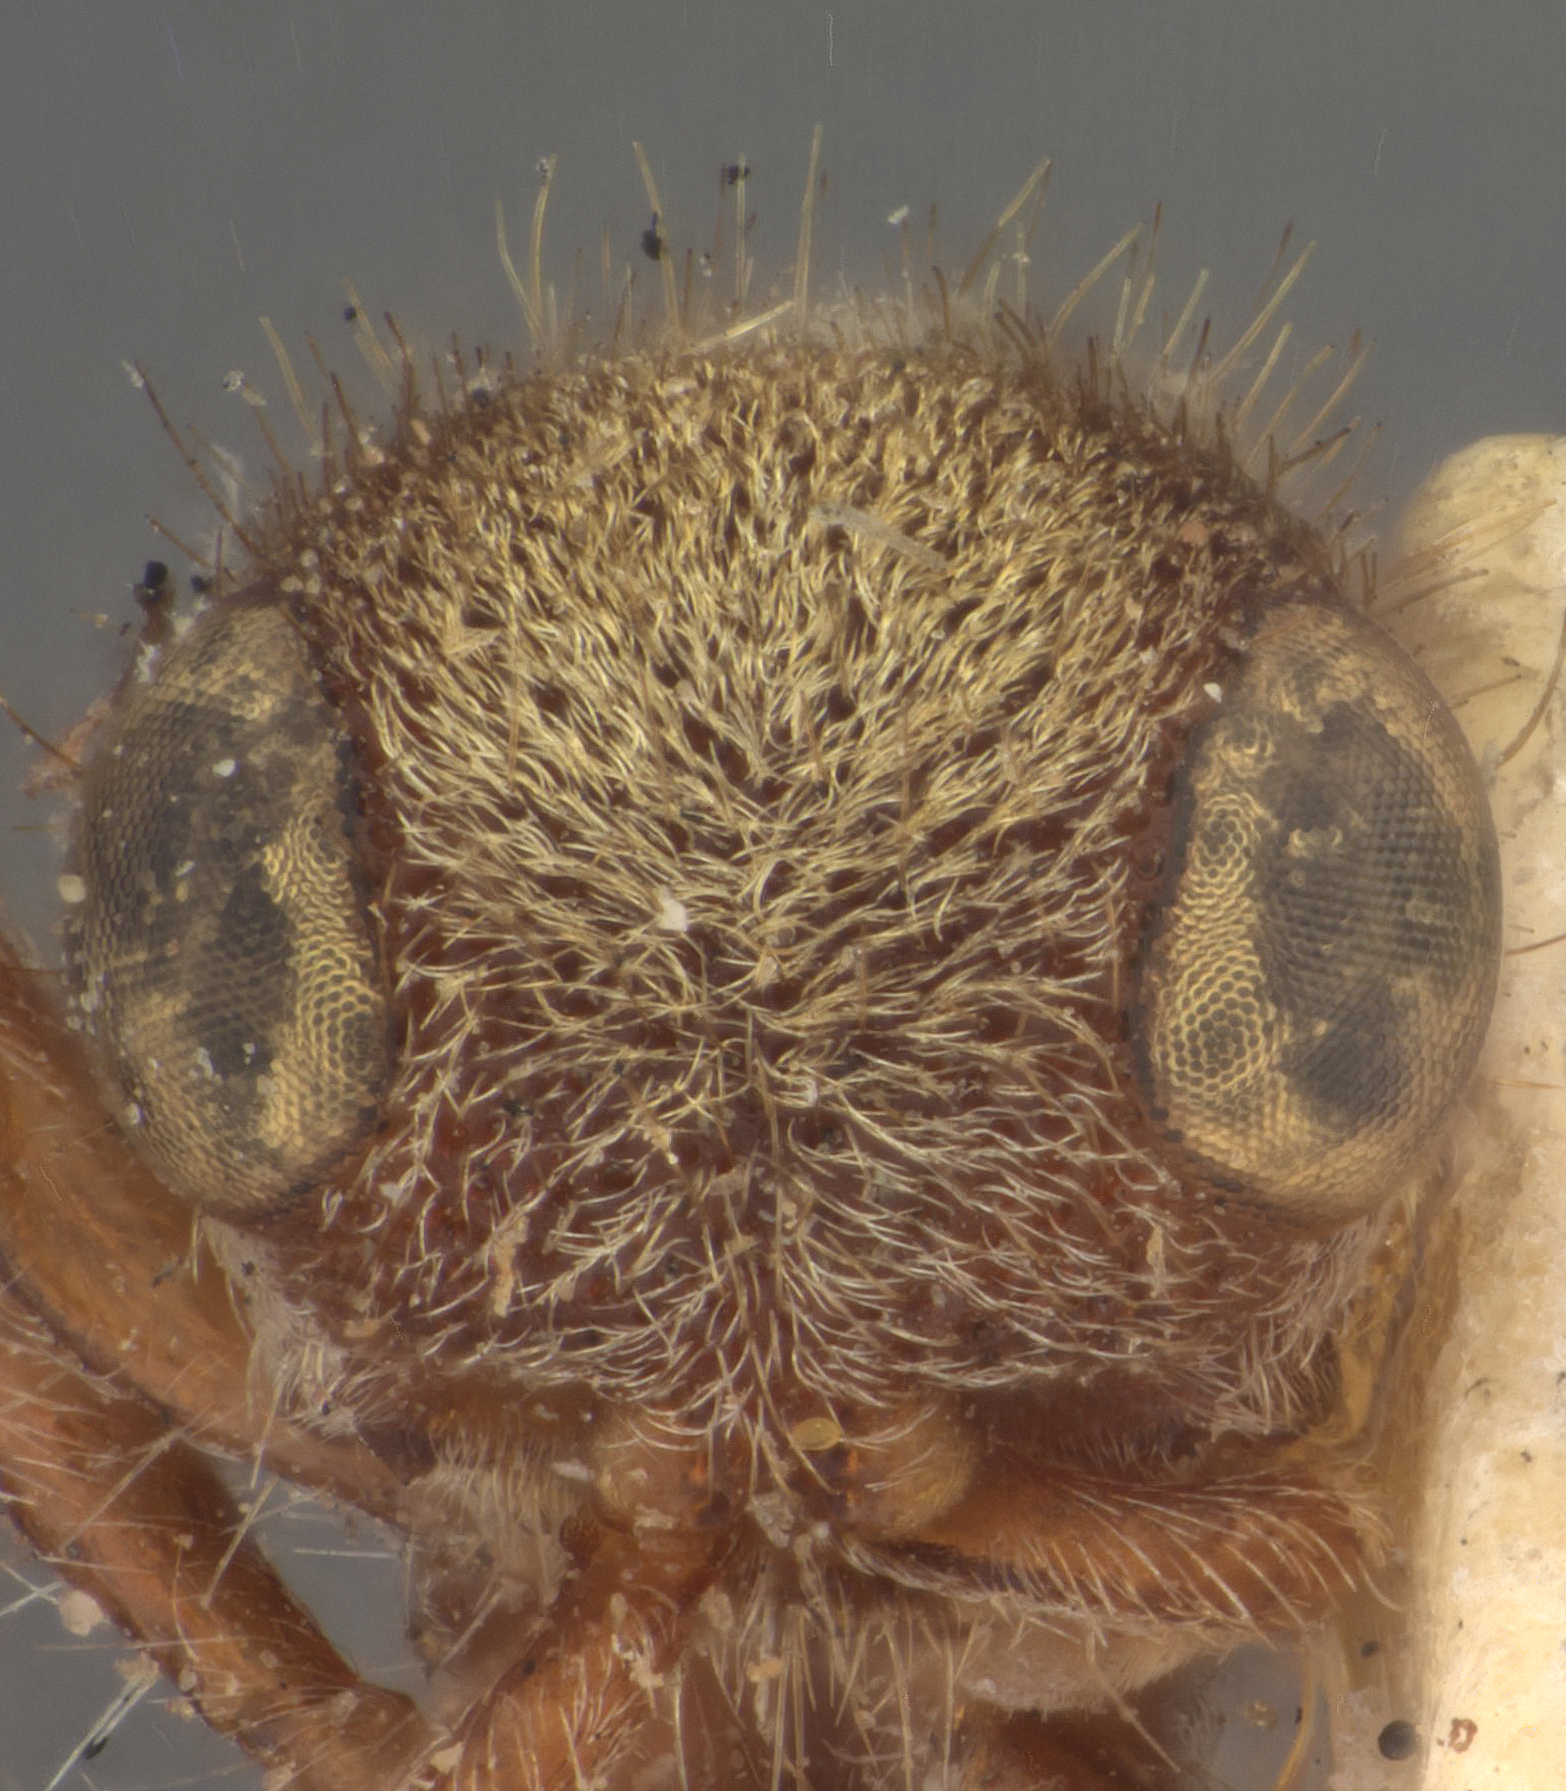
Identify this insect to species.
Ephuta mataca
